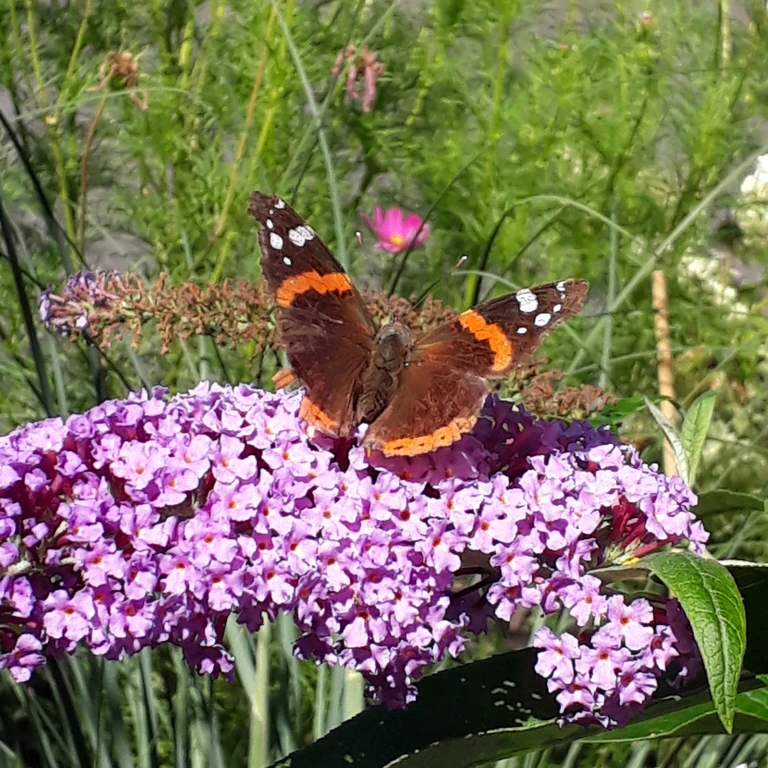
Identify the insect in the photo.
Vanessa atalanta
